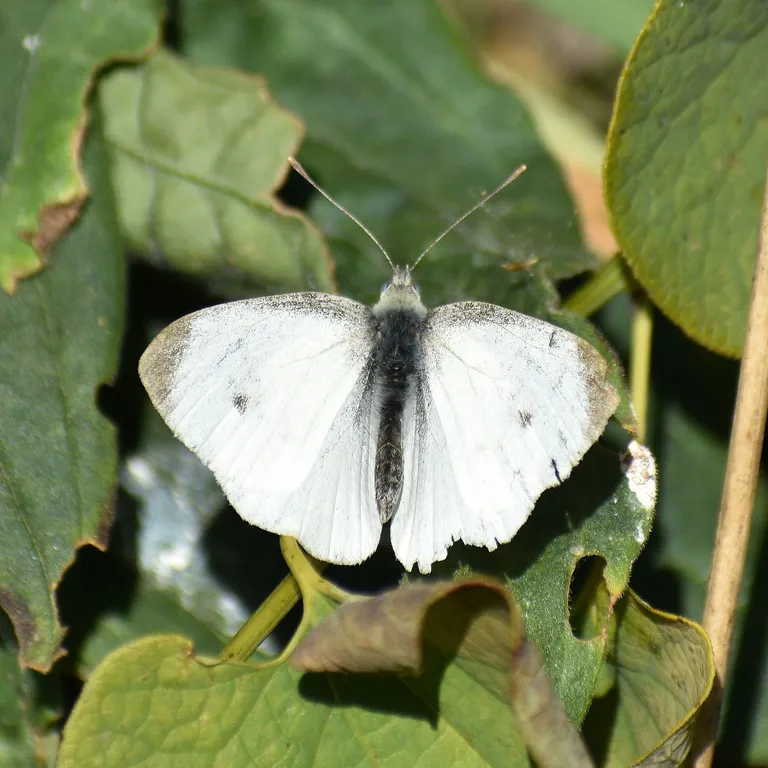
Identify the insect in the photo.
Pieris rapae
